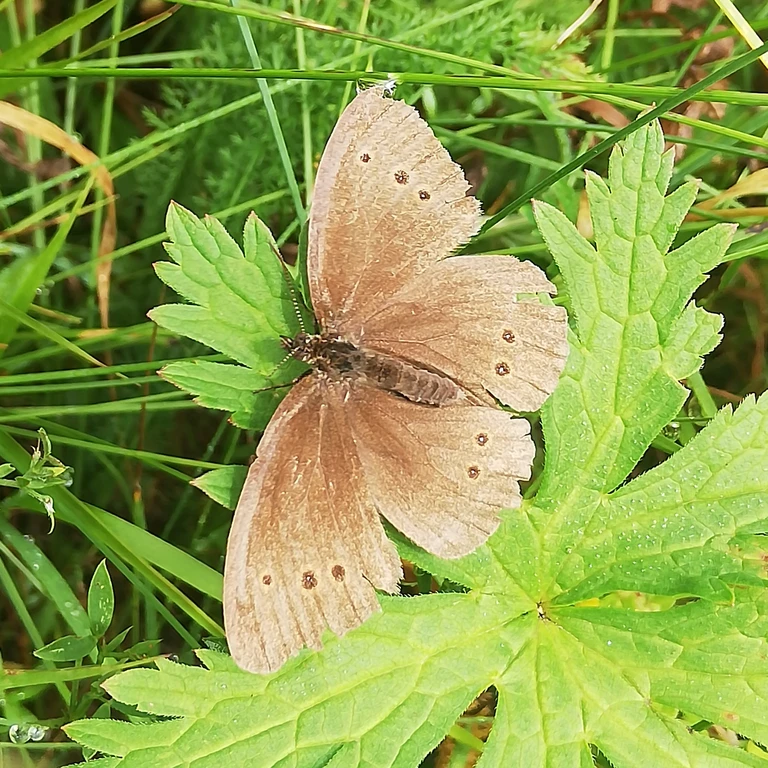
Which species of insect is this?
Aphantopus hyperantus
